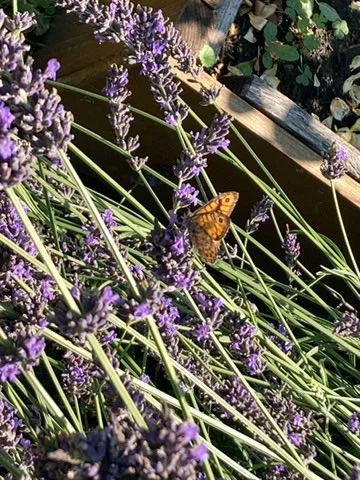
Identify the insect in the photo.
Lasiommata megera (also Pararge megera)
